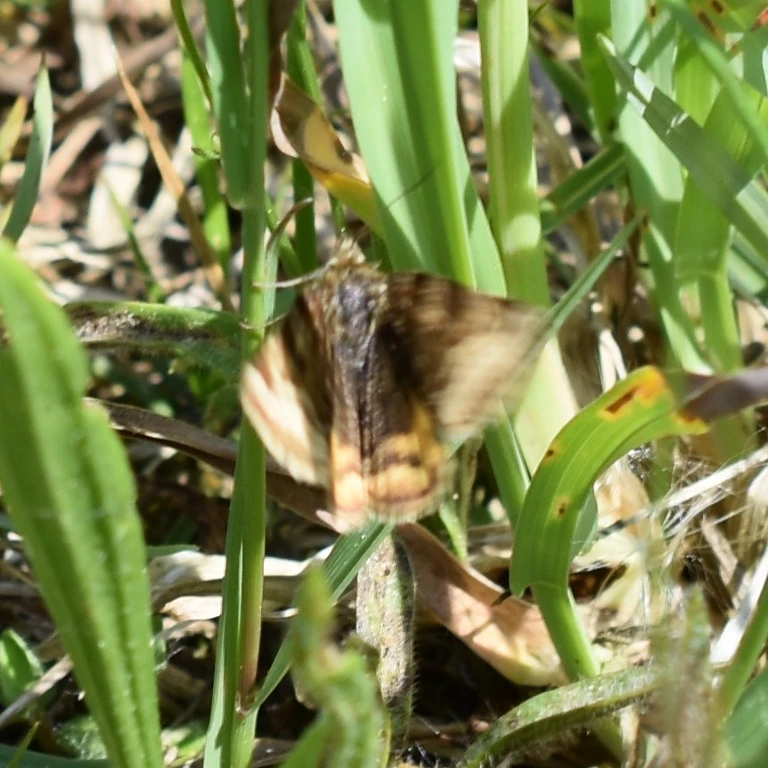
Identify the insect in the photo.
Euclidia glyphica
